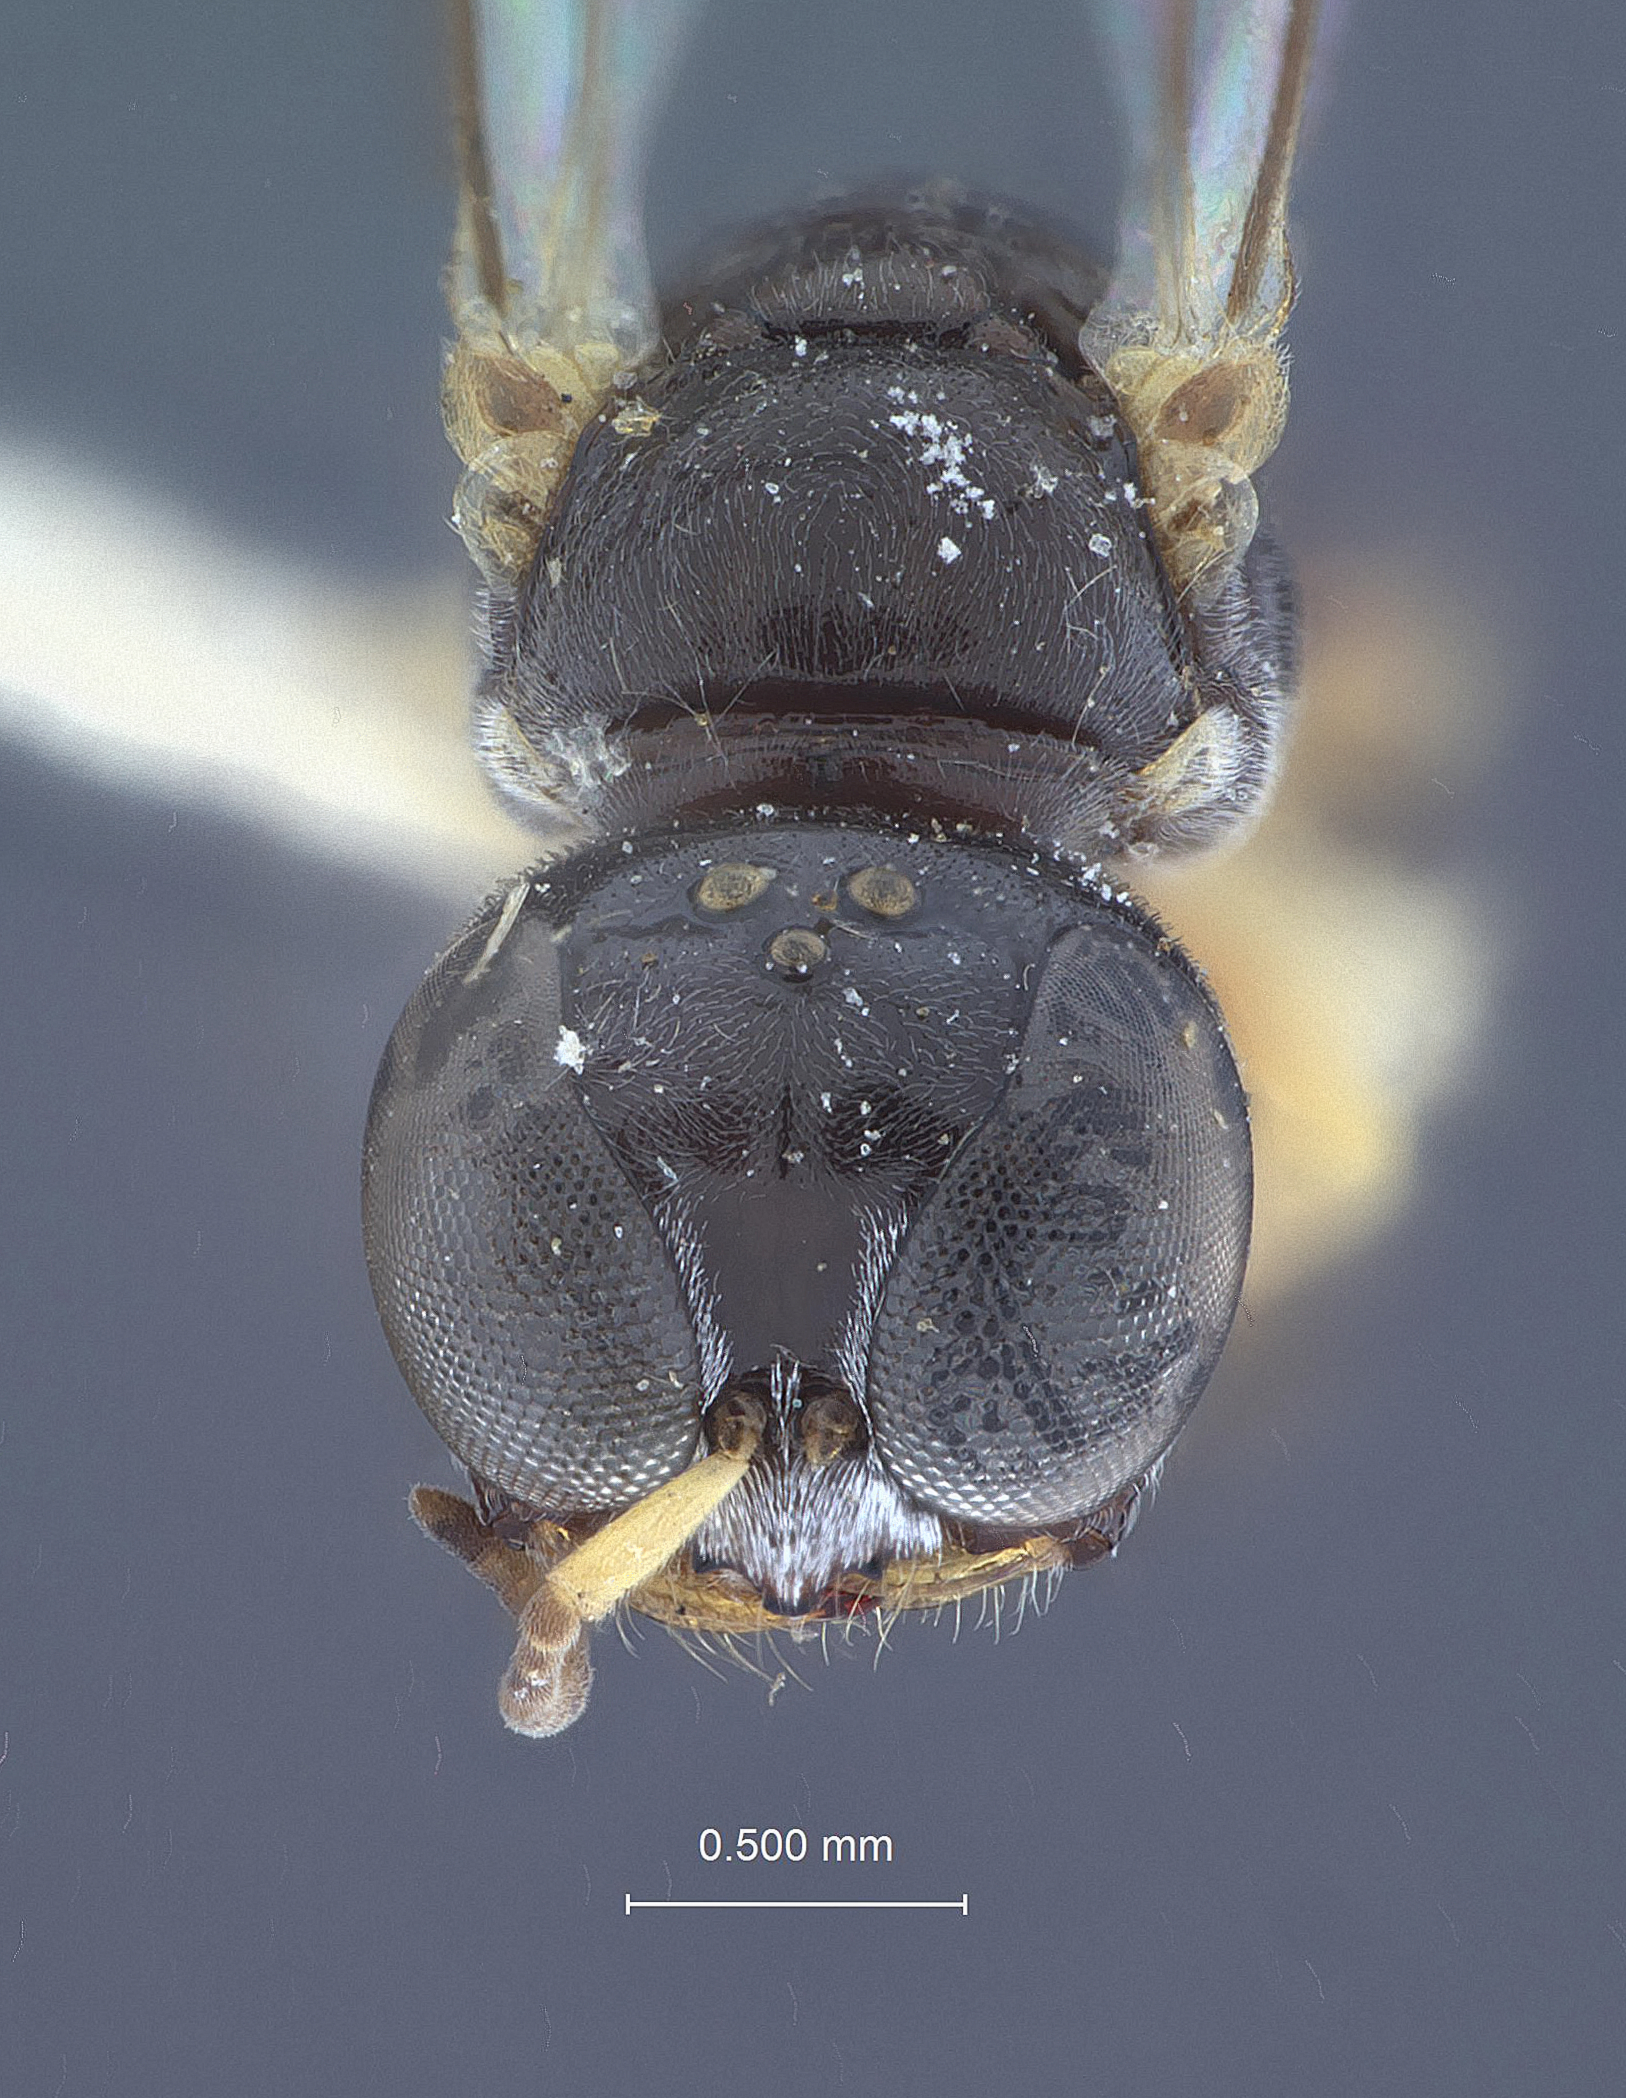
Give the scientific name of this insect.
Rhopalum rubrocinctum
